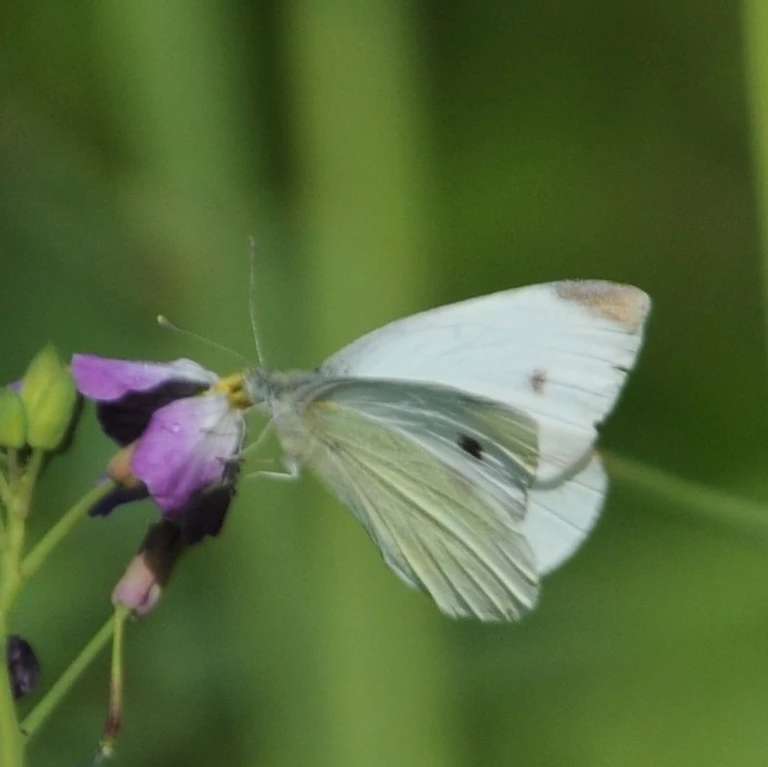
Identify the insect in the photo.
Pieris rapae
